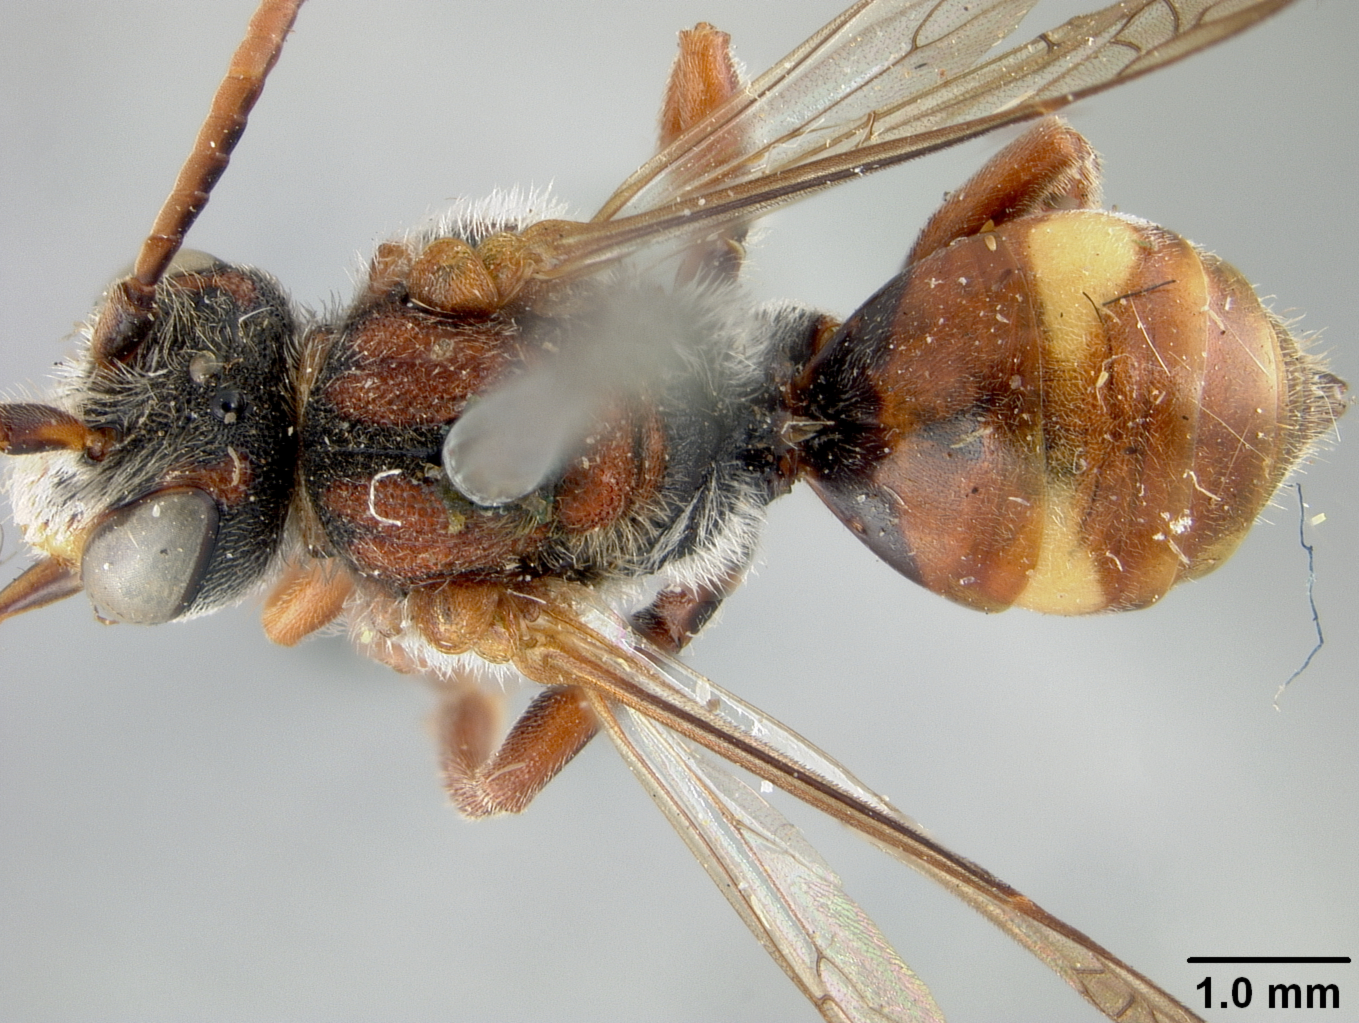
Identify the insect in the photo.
Nomada schwarzi
